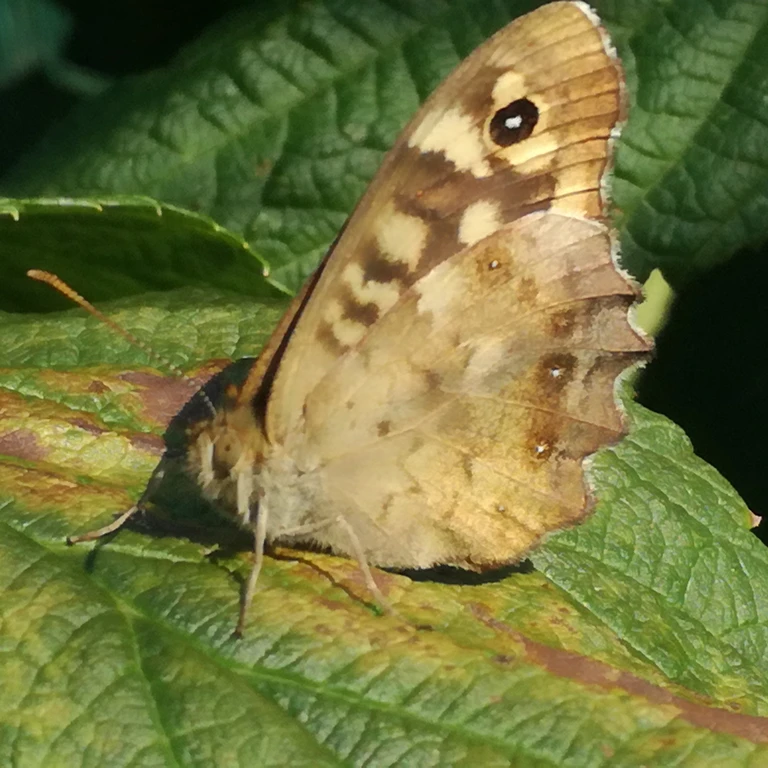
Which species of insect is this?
Pararge aegeria
